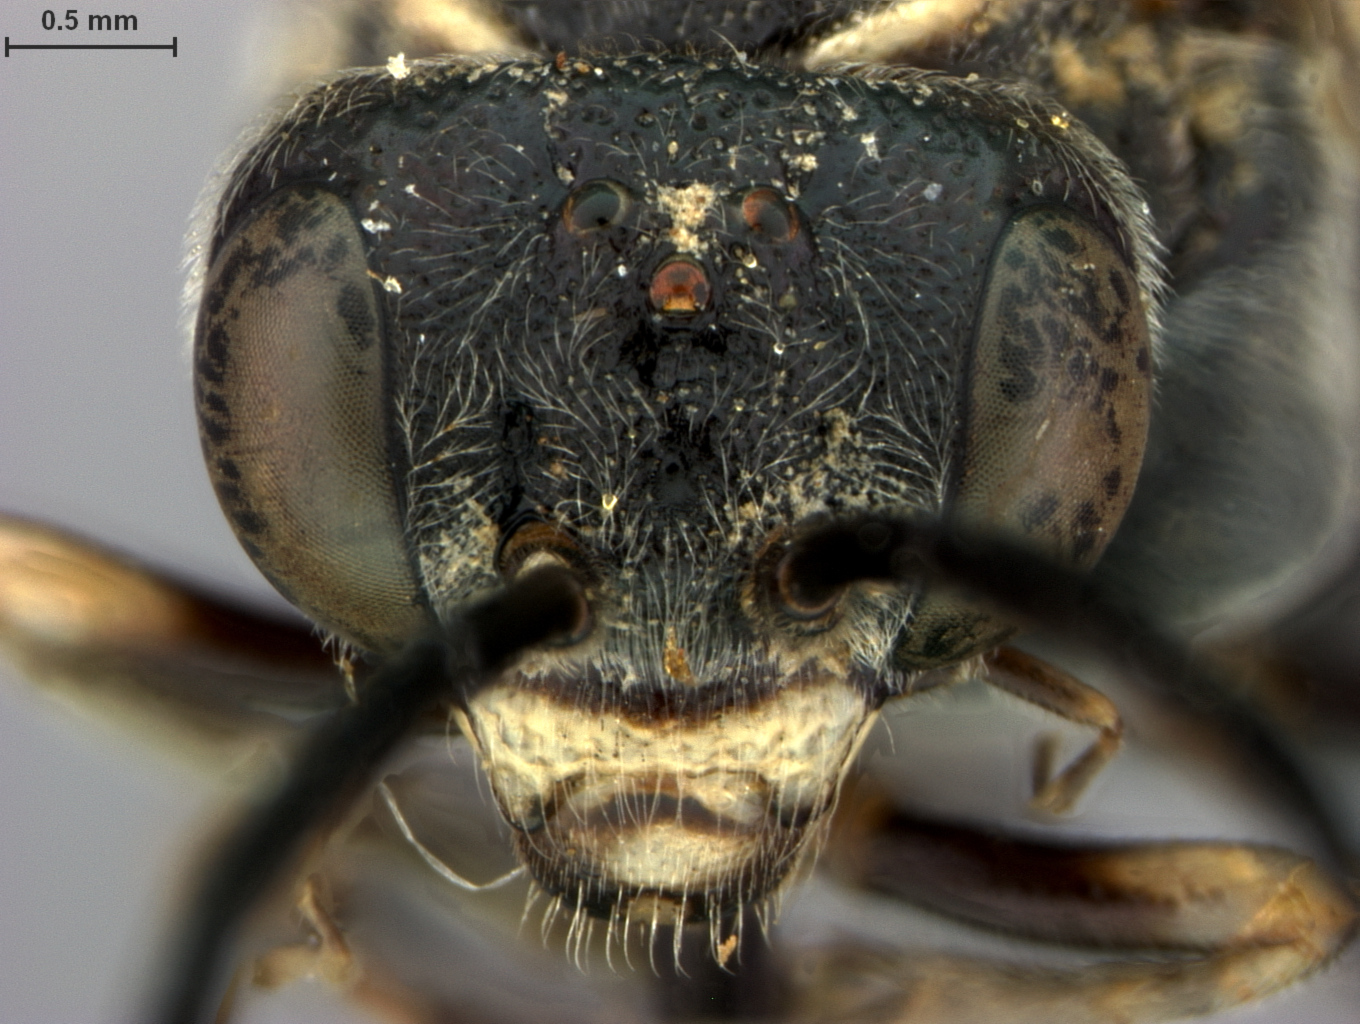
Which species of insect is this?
Macrophya phylacida
